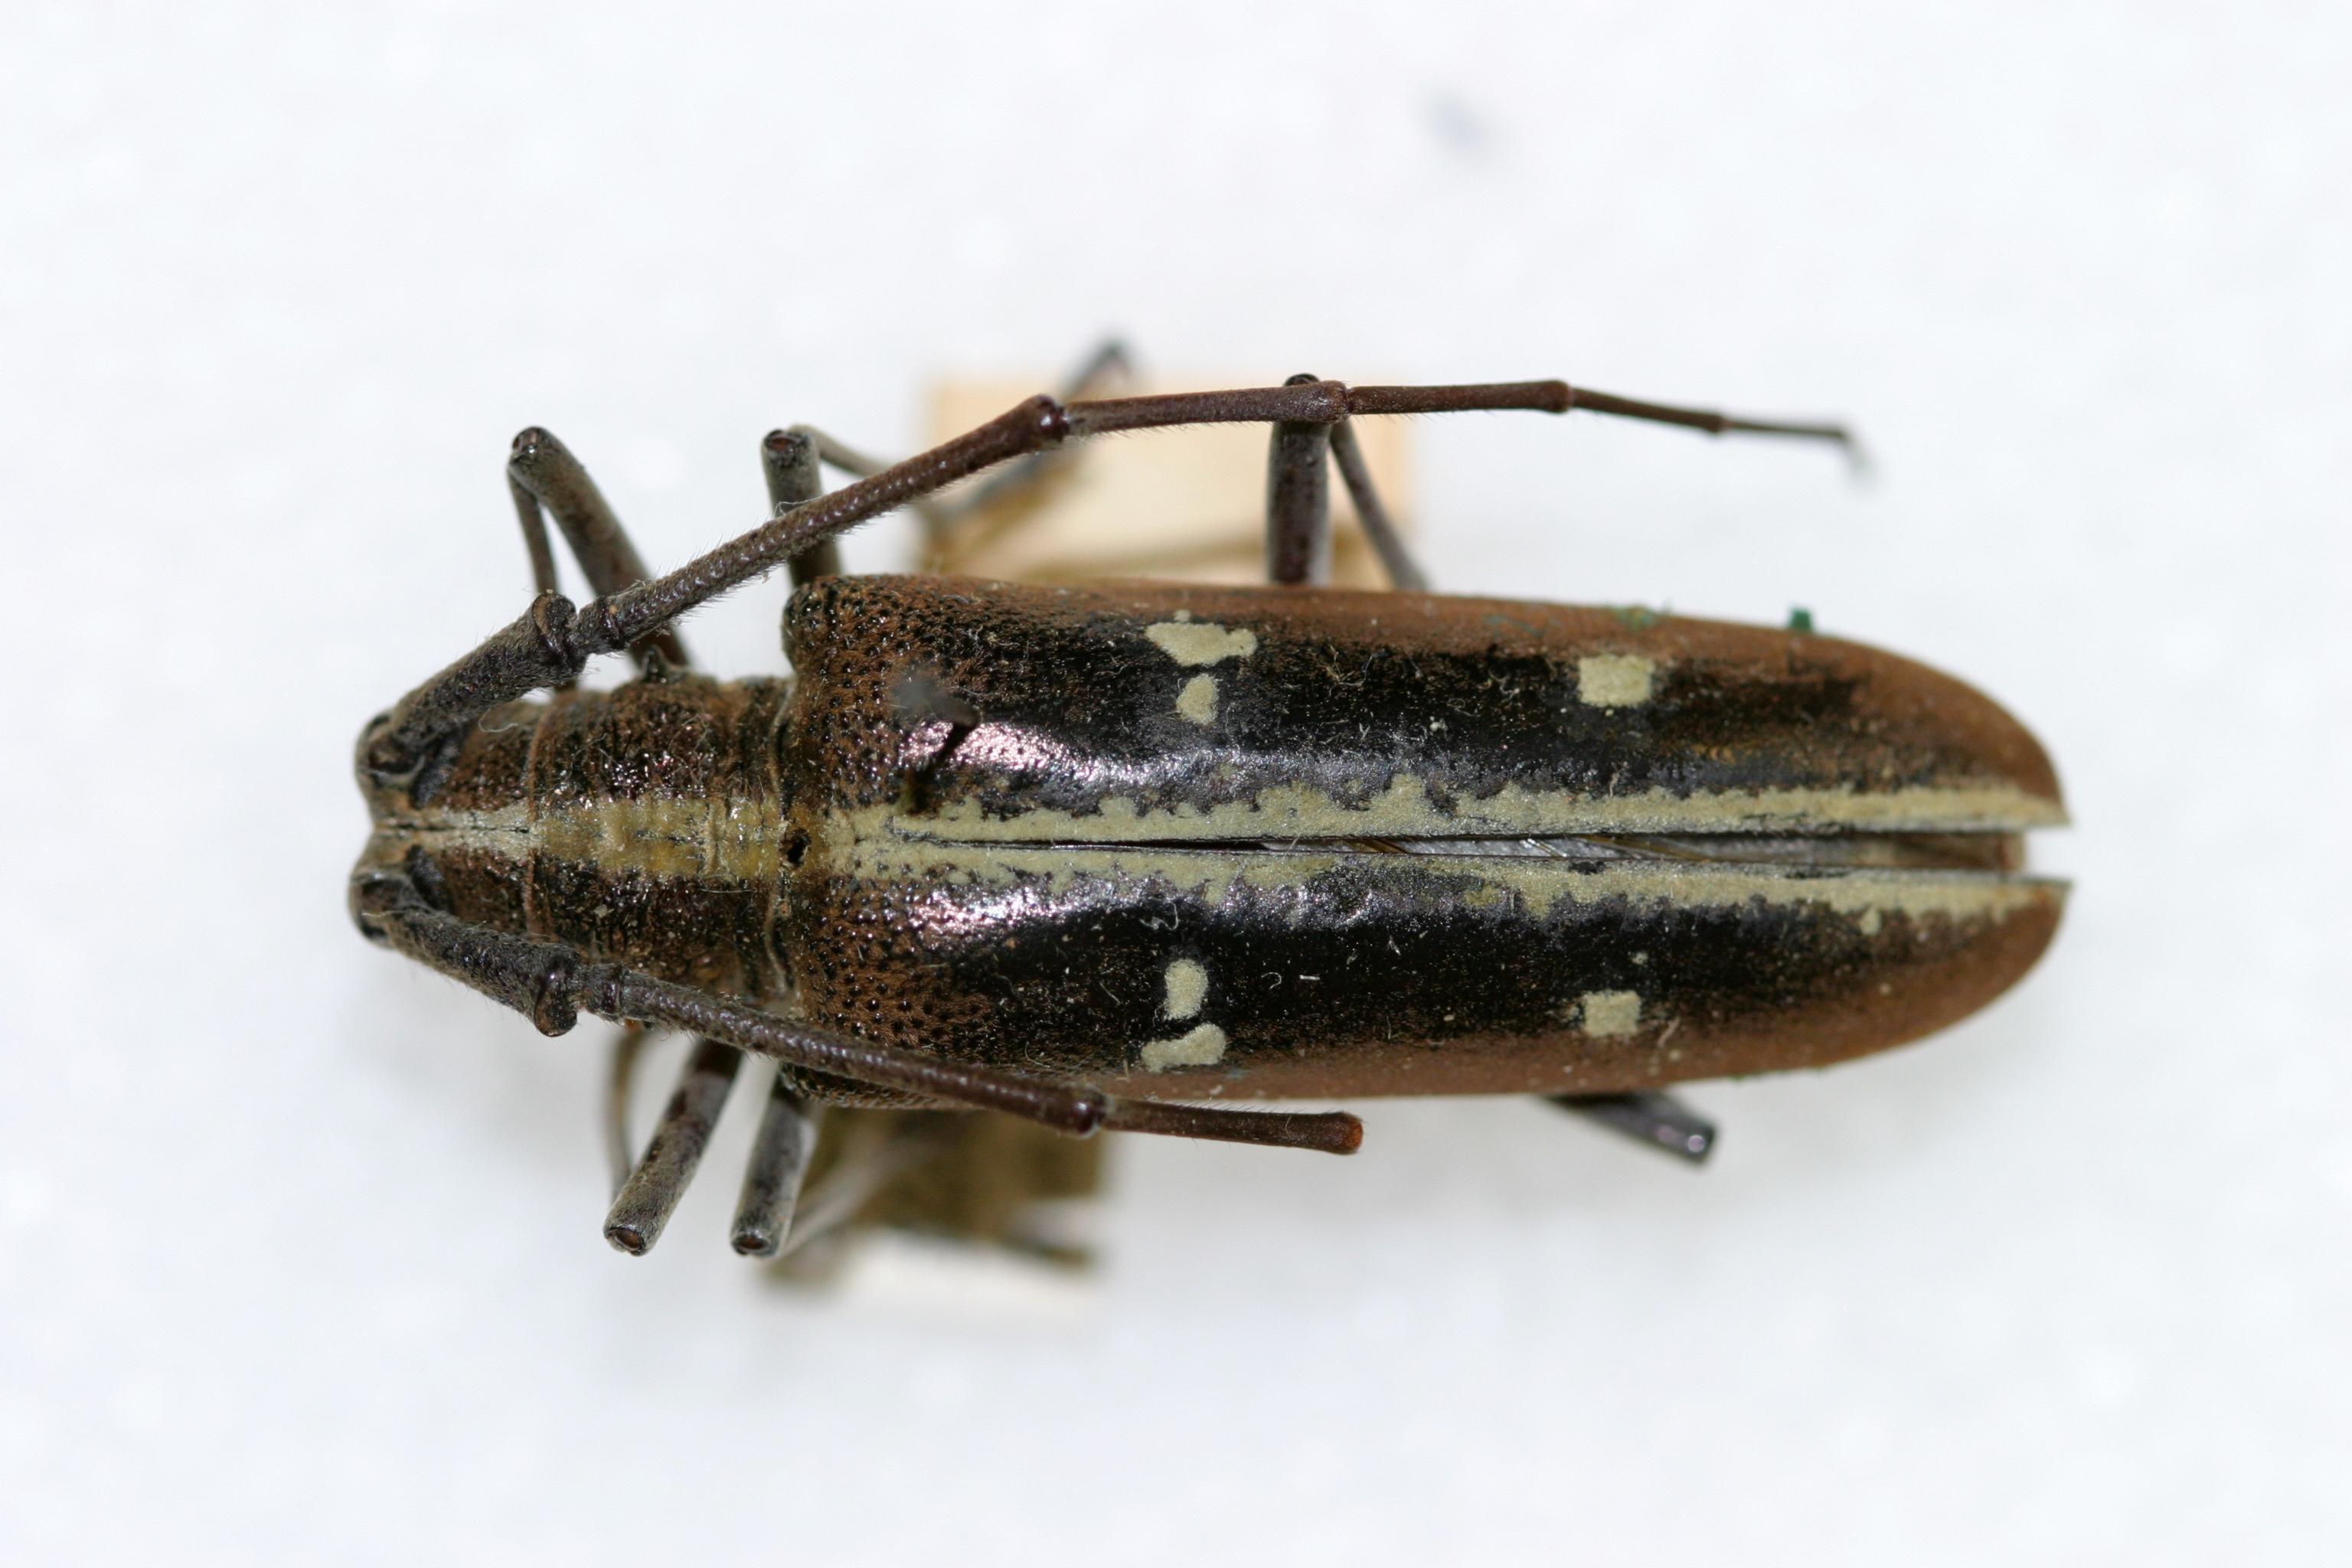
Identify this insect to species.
Taeniotes iridescens
